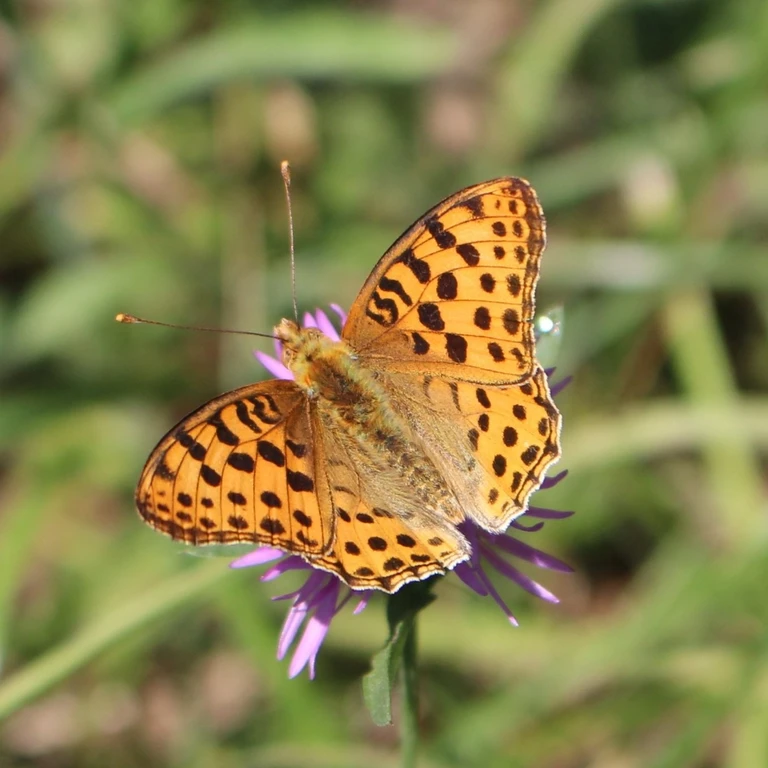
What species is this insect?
Issoria lathonia
